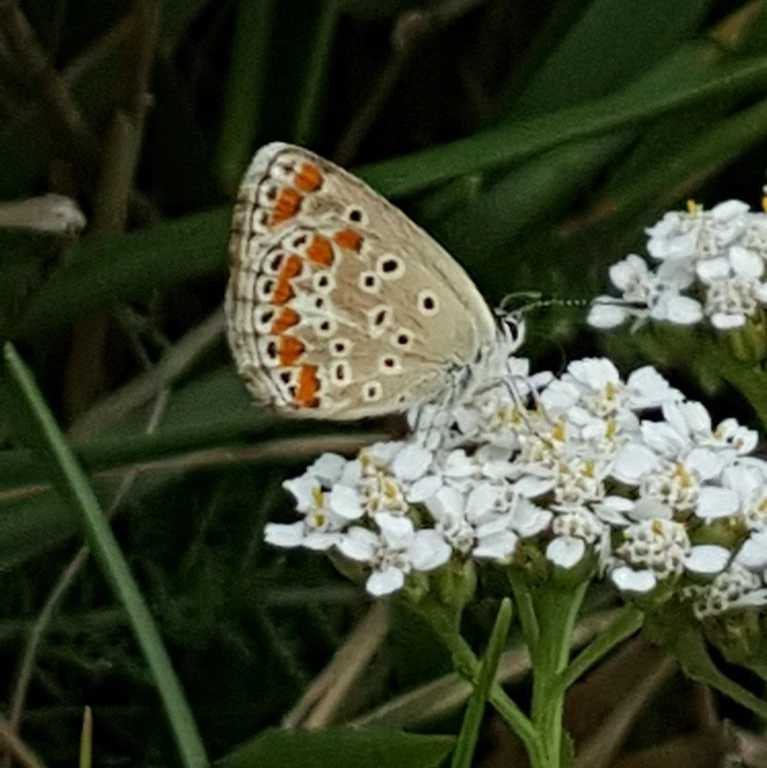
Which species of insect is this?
Aricia agestis/artaxerxes
